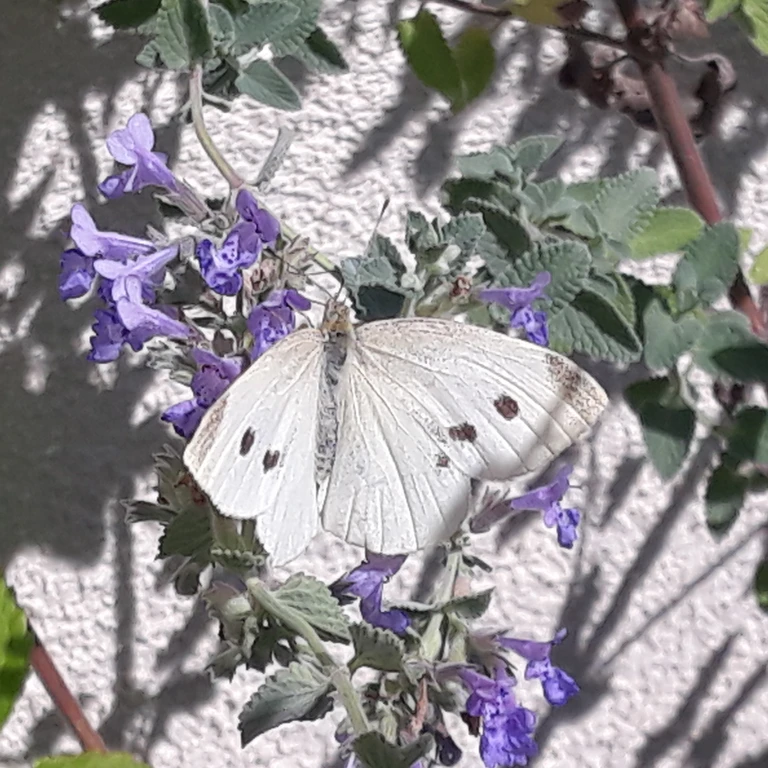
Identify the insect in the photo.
Pieris rapae
